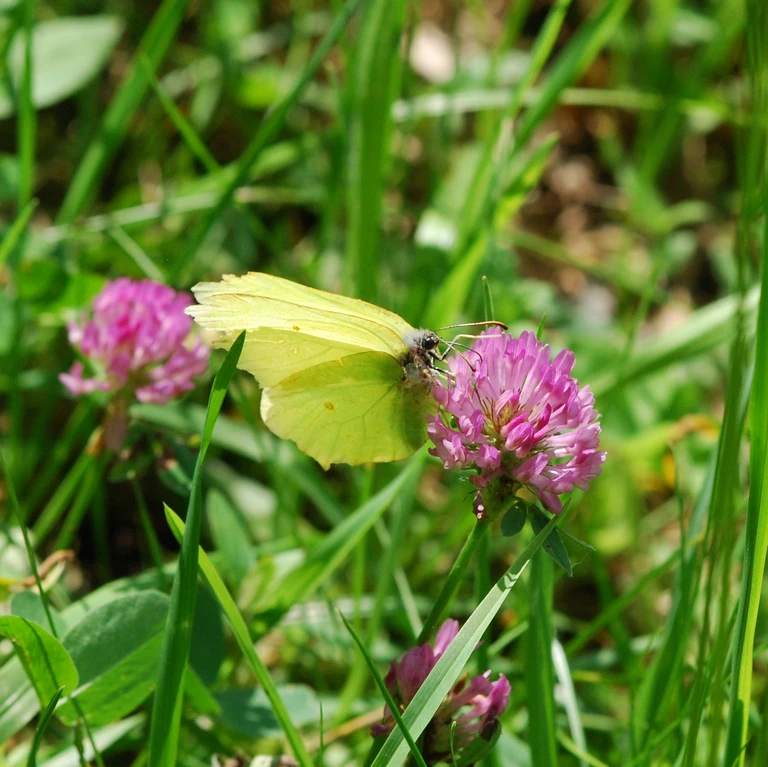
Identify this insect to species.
Gonepteryx rhamni
